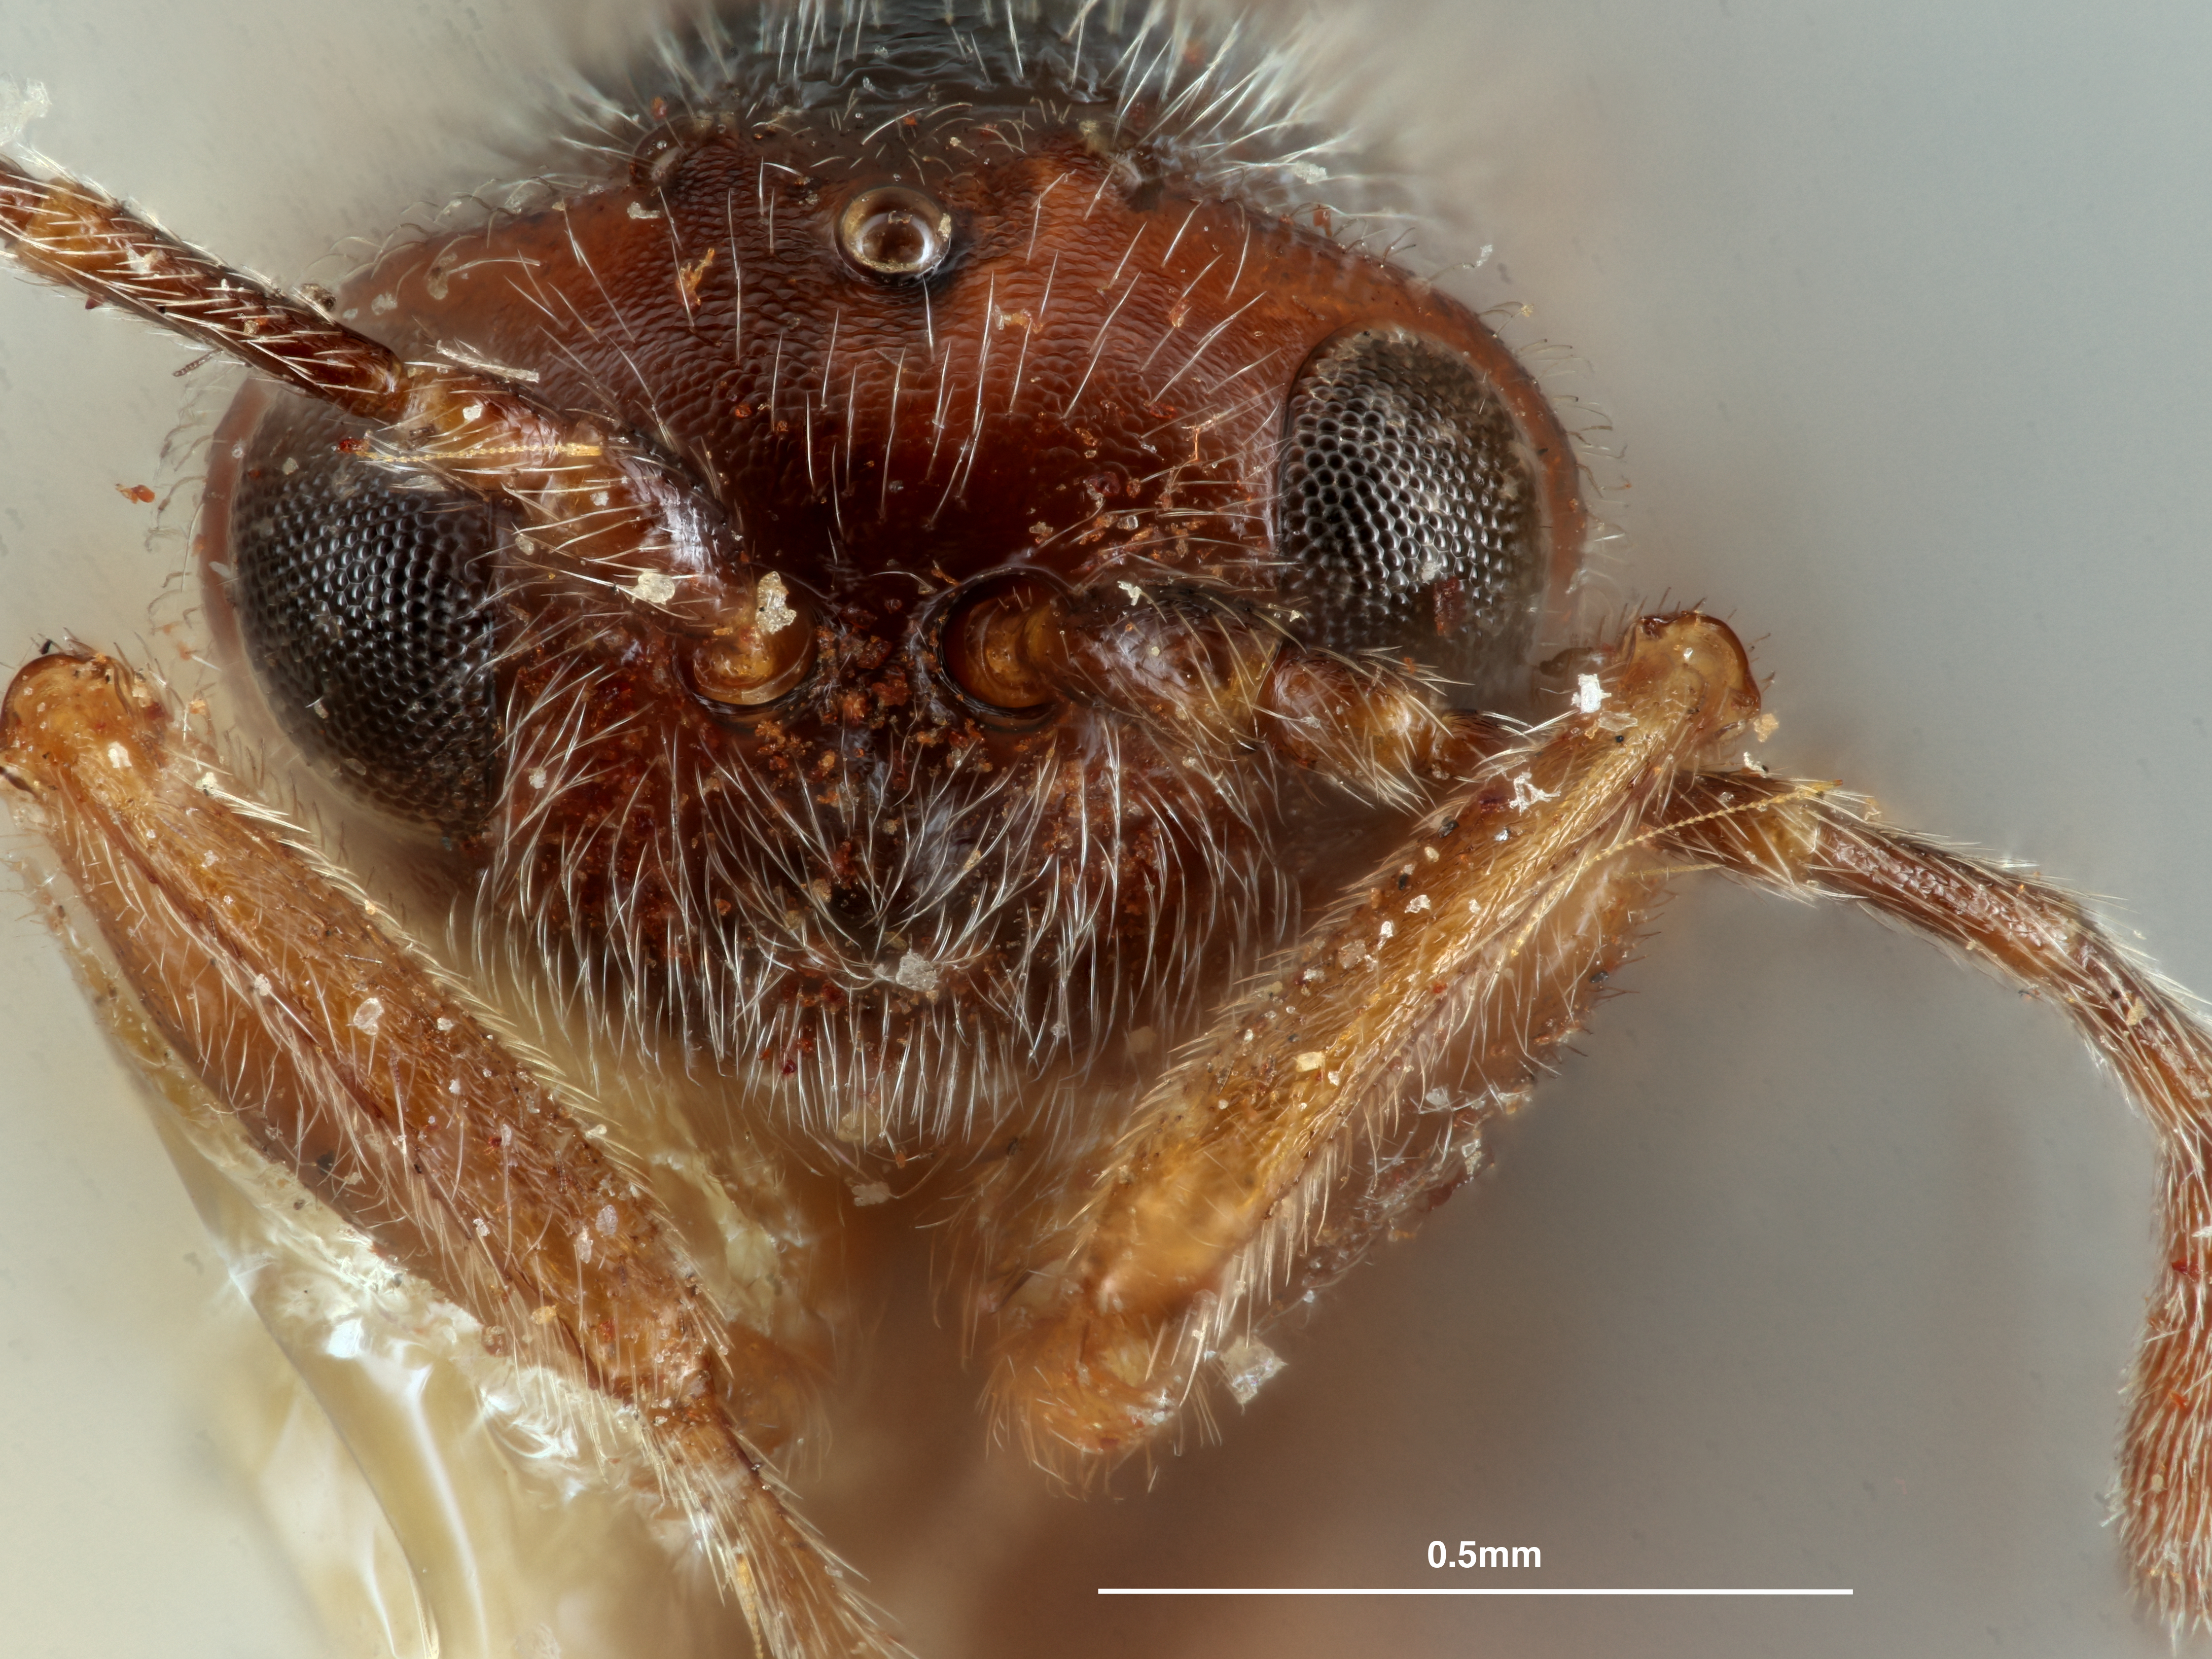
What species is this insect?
Andricus impositus
